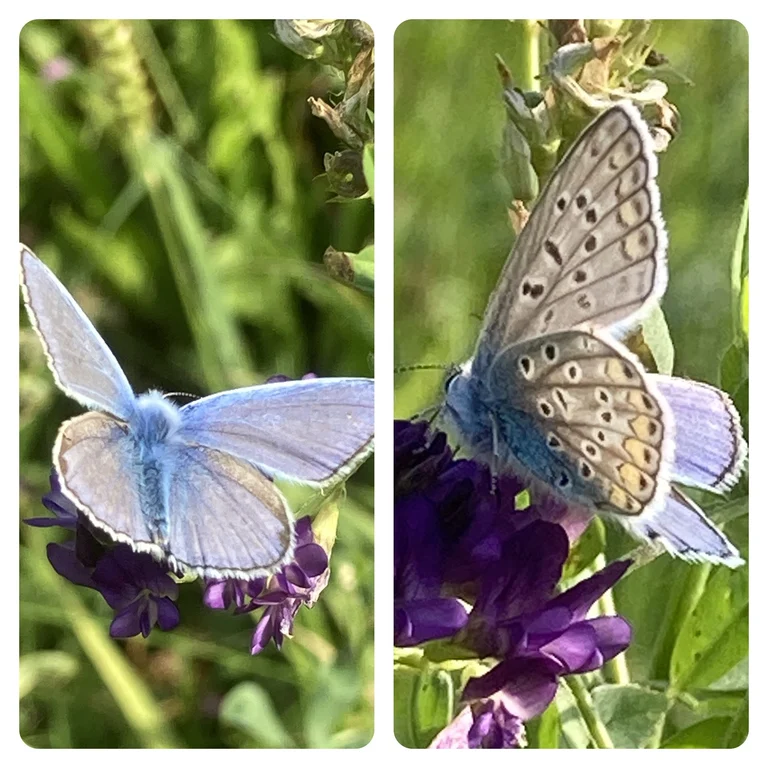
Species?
Polyommatus icarus
